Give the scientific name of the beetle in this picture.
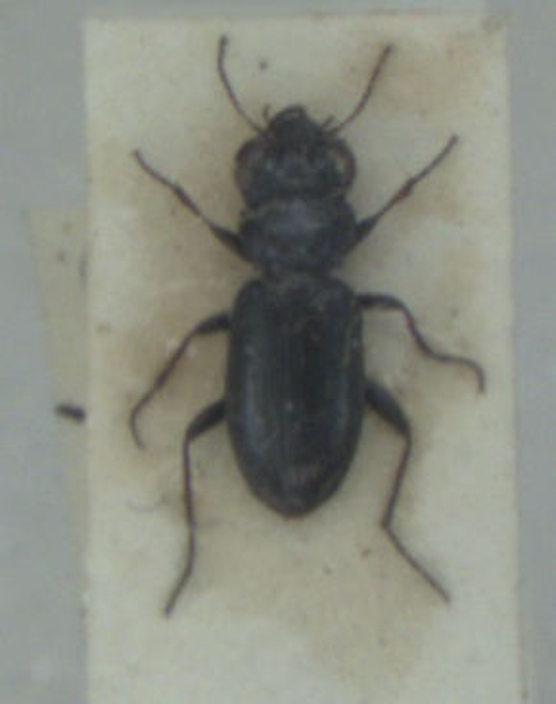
Notiophilus palustris
